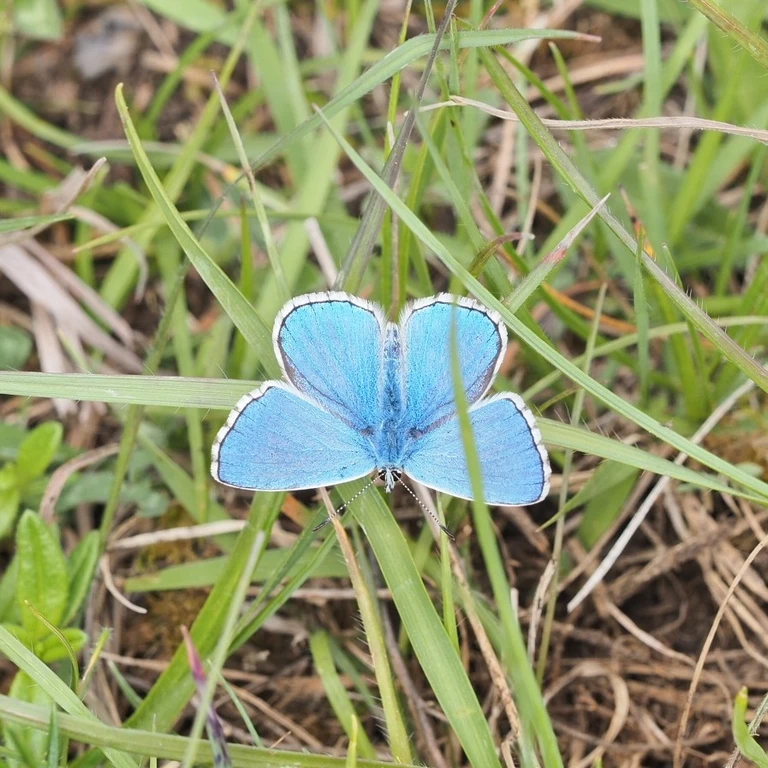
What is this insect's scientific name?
Lysandra bellargus
